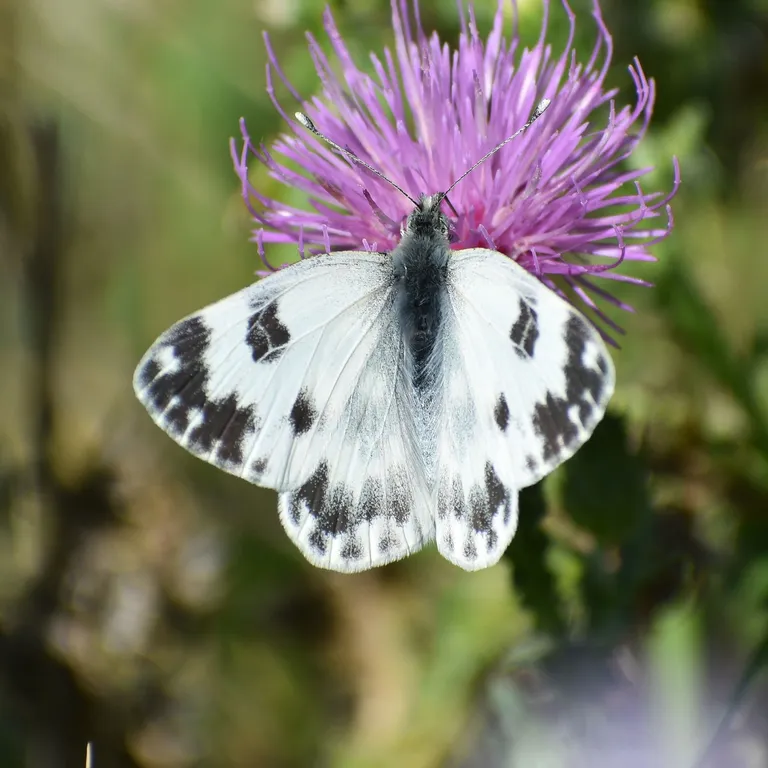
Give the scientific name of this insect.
Pontia edusa
